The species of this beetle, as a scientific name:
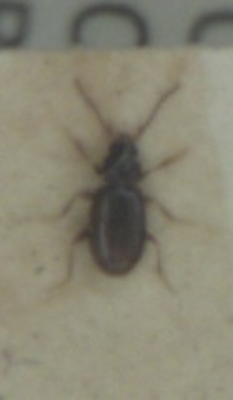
Tachys bistriatus
